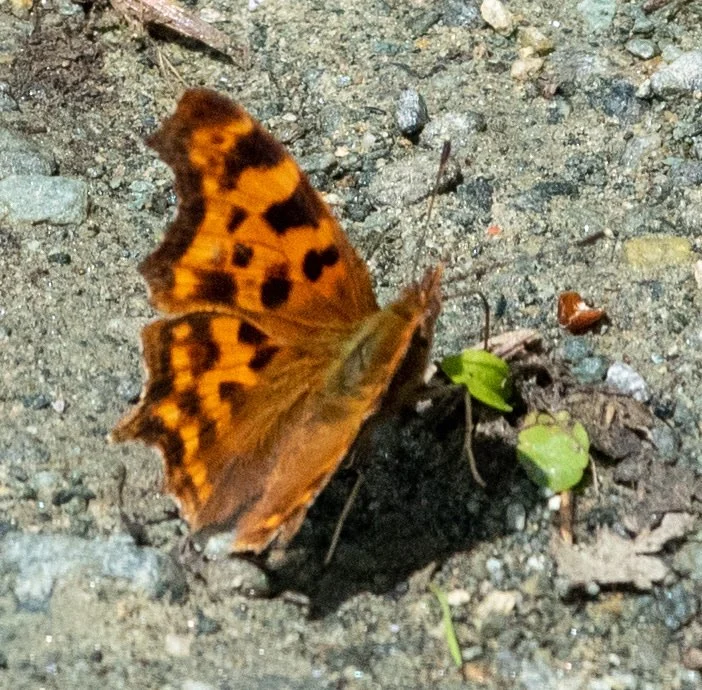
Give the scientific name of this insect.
Polygonia c-album
